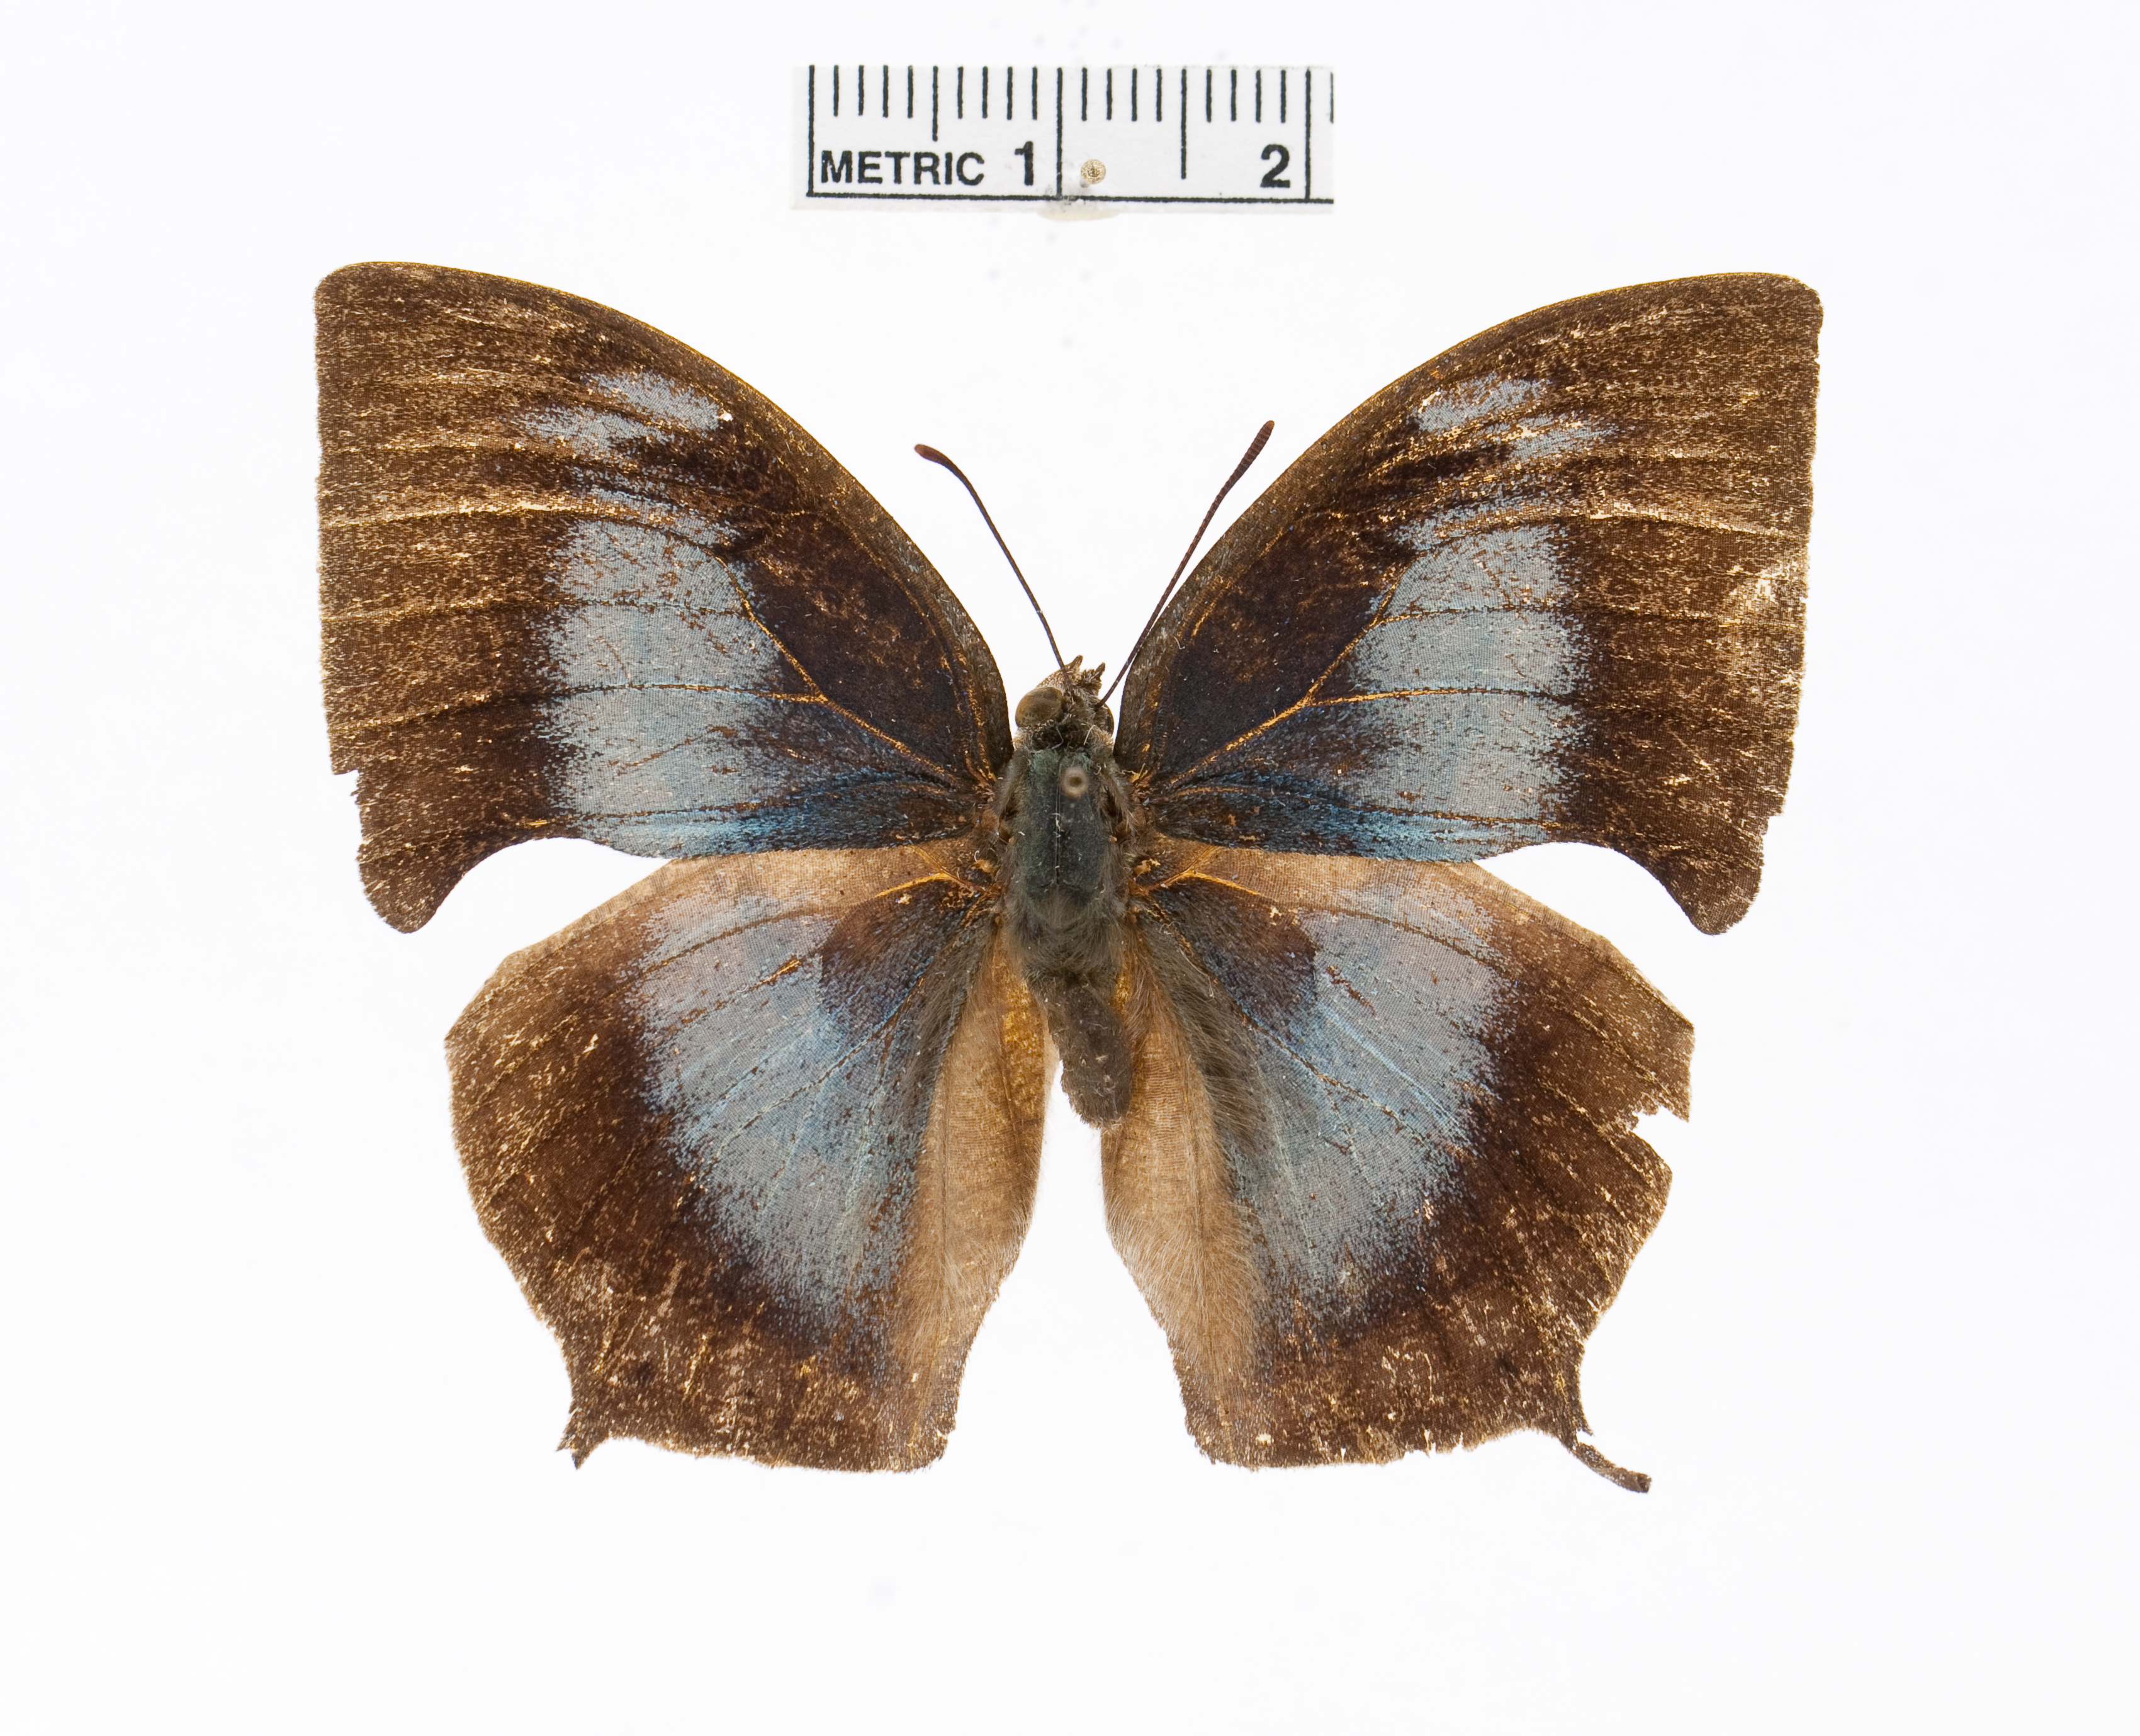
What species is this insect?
Memphis cleomestra
